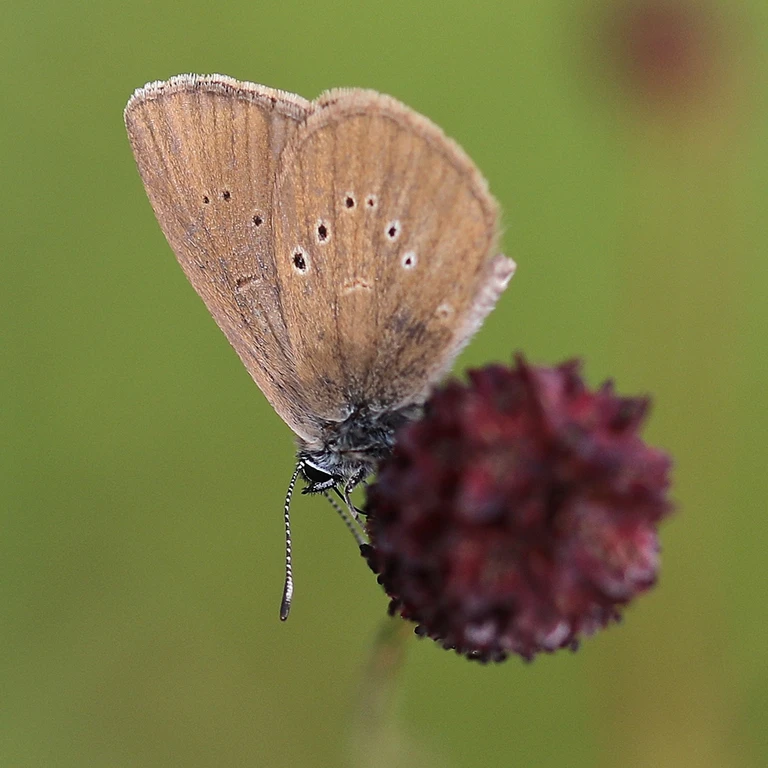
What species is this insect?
Phengaris nausithous (also Maculinea nausithous)
